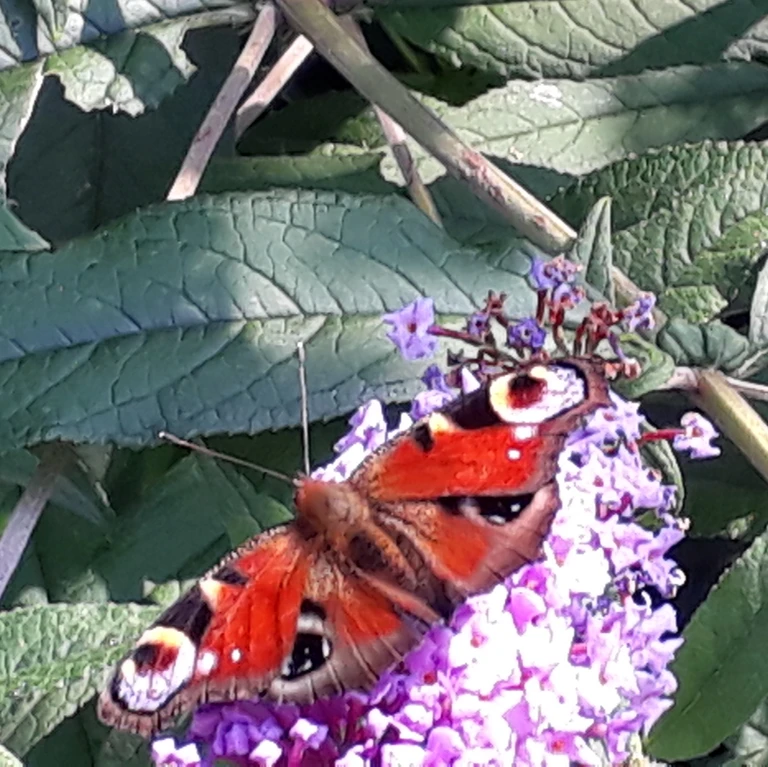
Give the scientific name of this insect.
Aglais io
